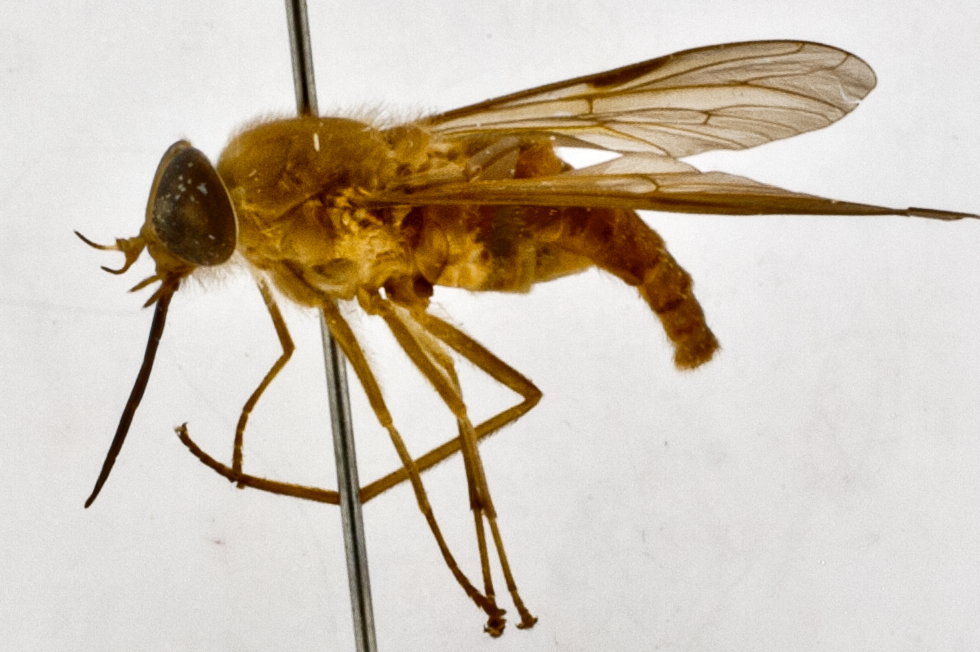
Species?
Mesopangonius philipi
